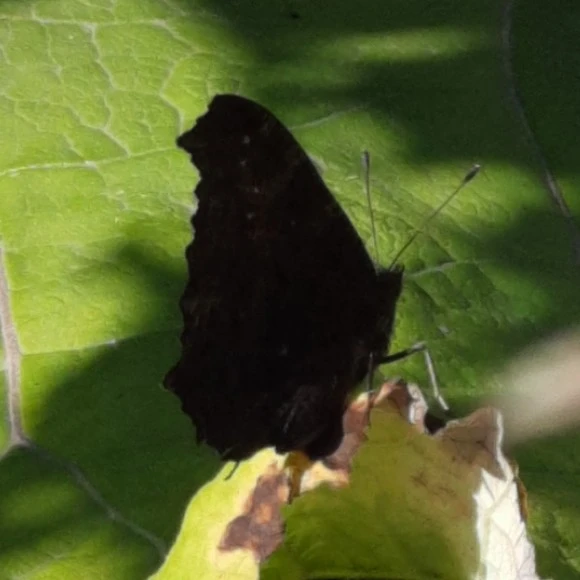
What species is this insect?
Aglais io
